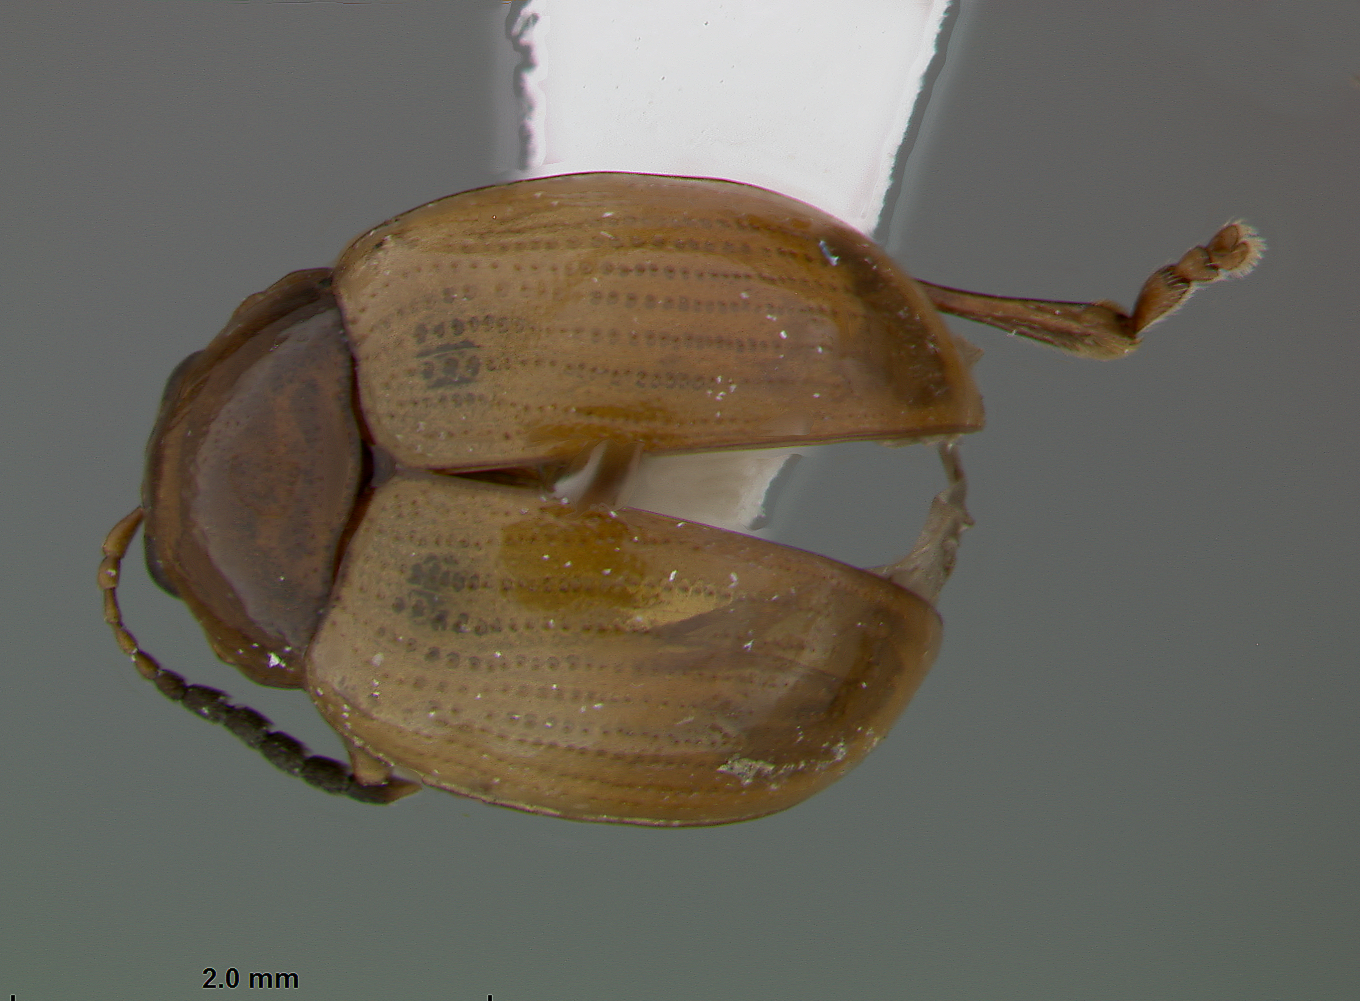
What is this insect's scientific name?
Phaelota schereri
